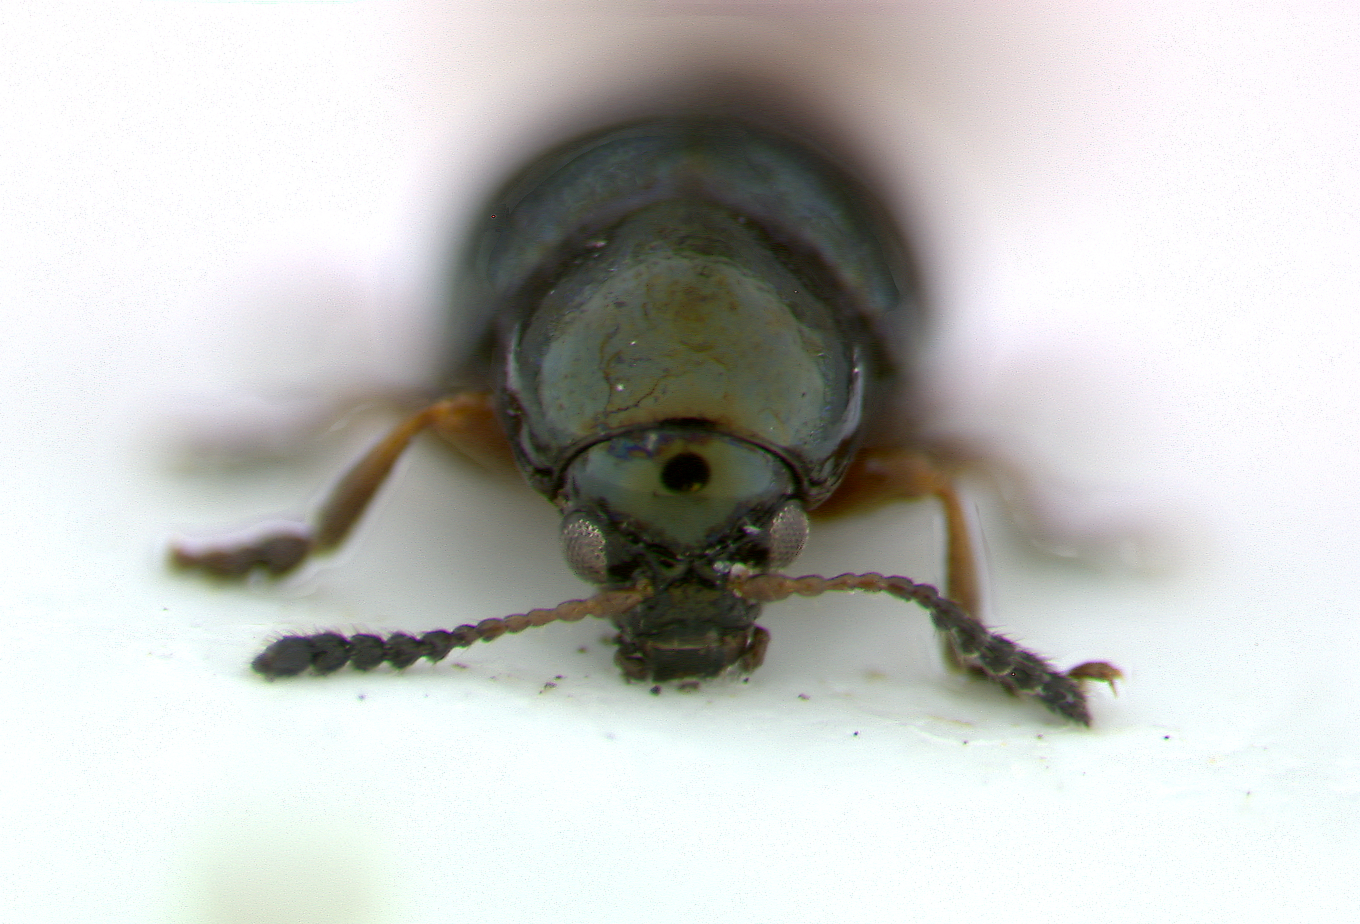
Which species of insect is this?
Phaelota saluki
